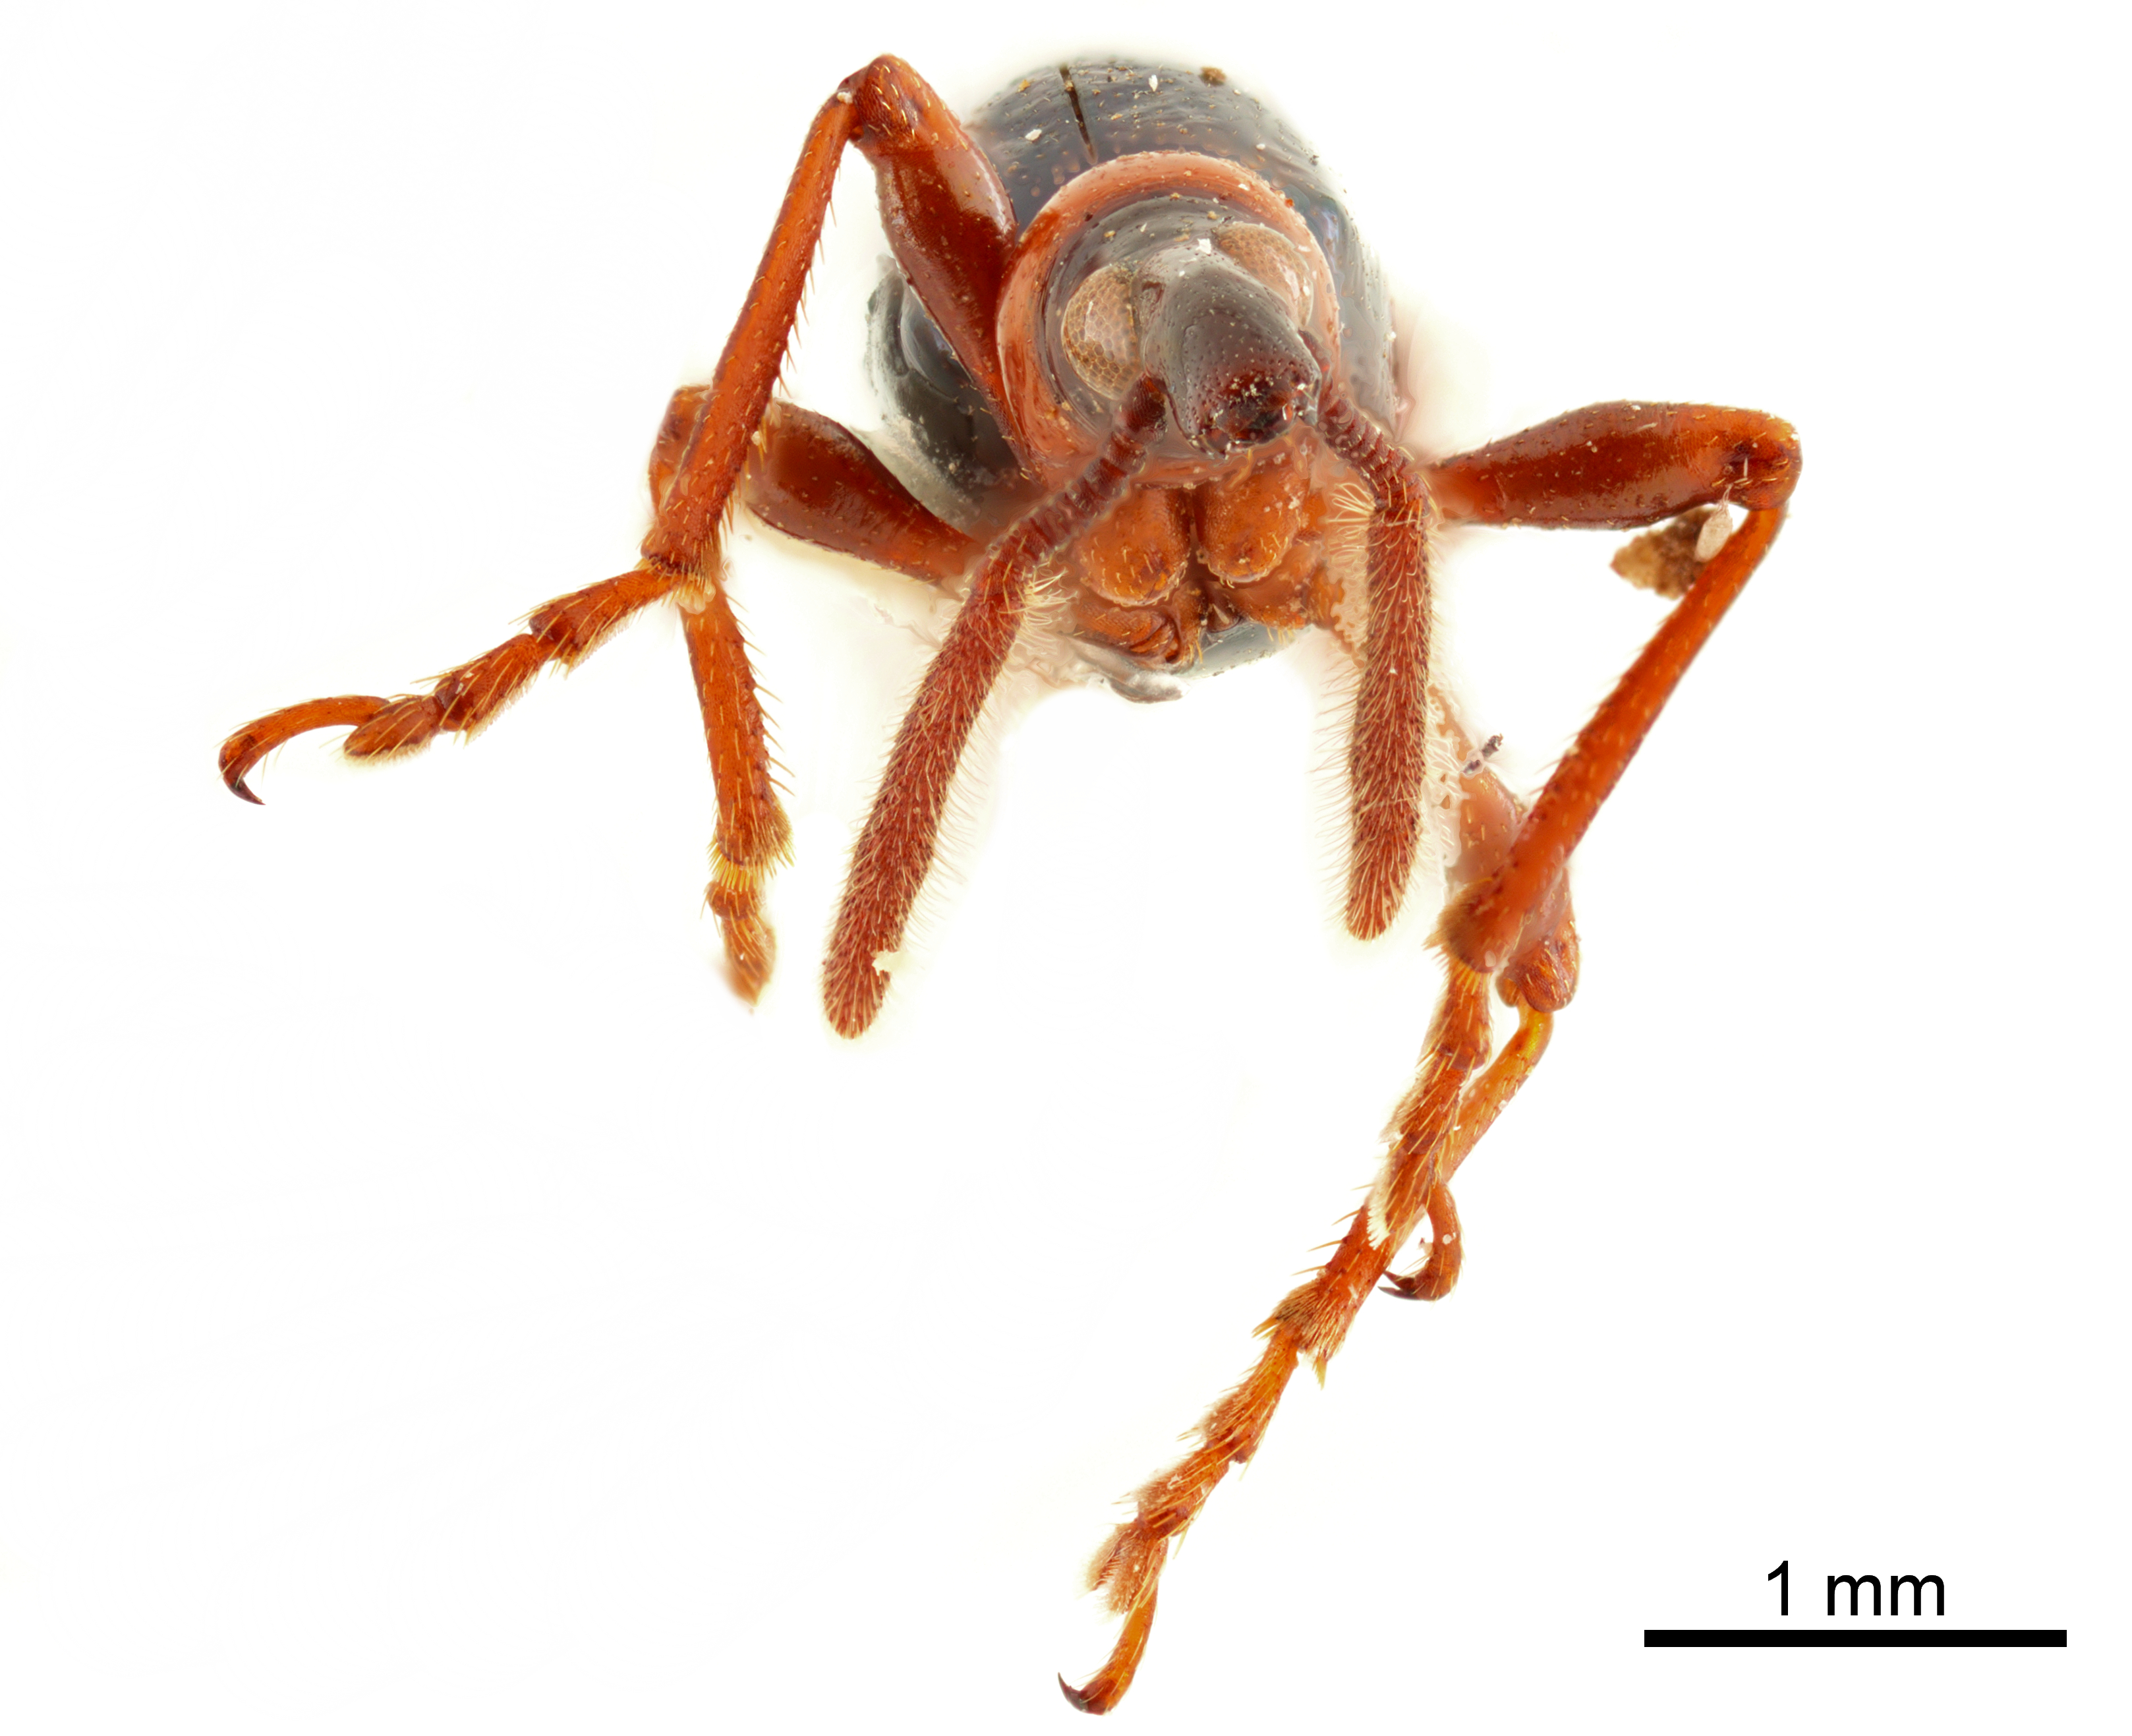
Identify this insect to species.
Cylas formicarius
